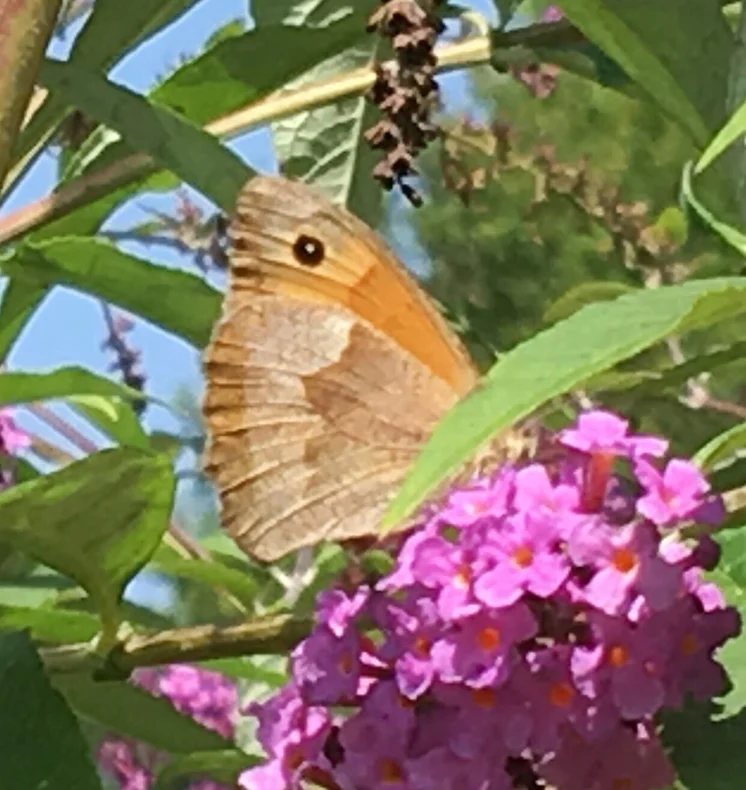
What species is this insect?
Maniola jurtina
